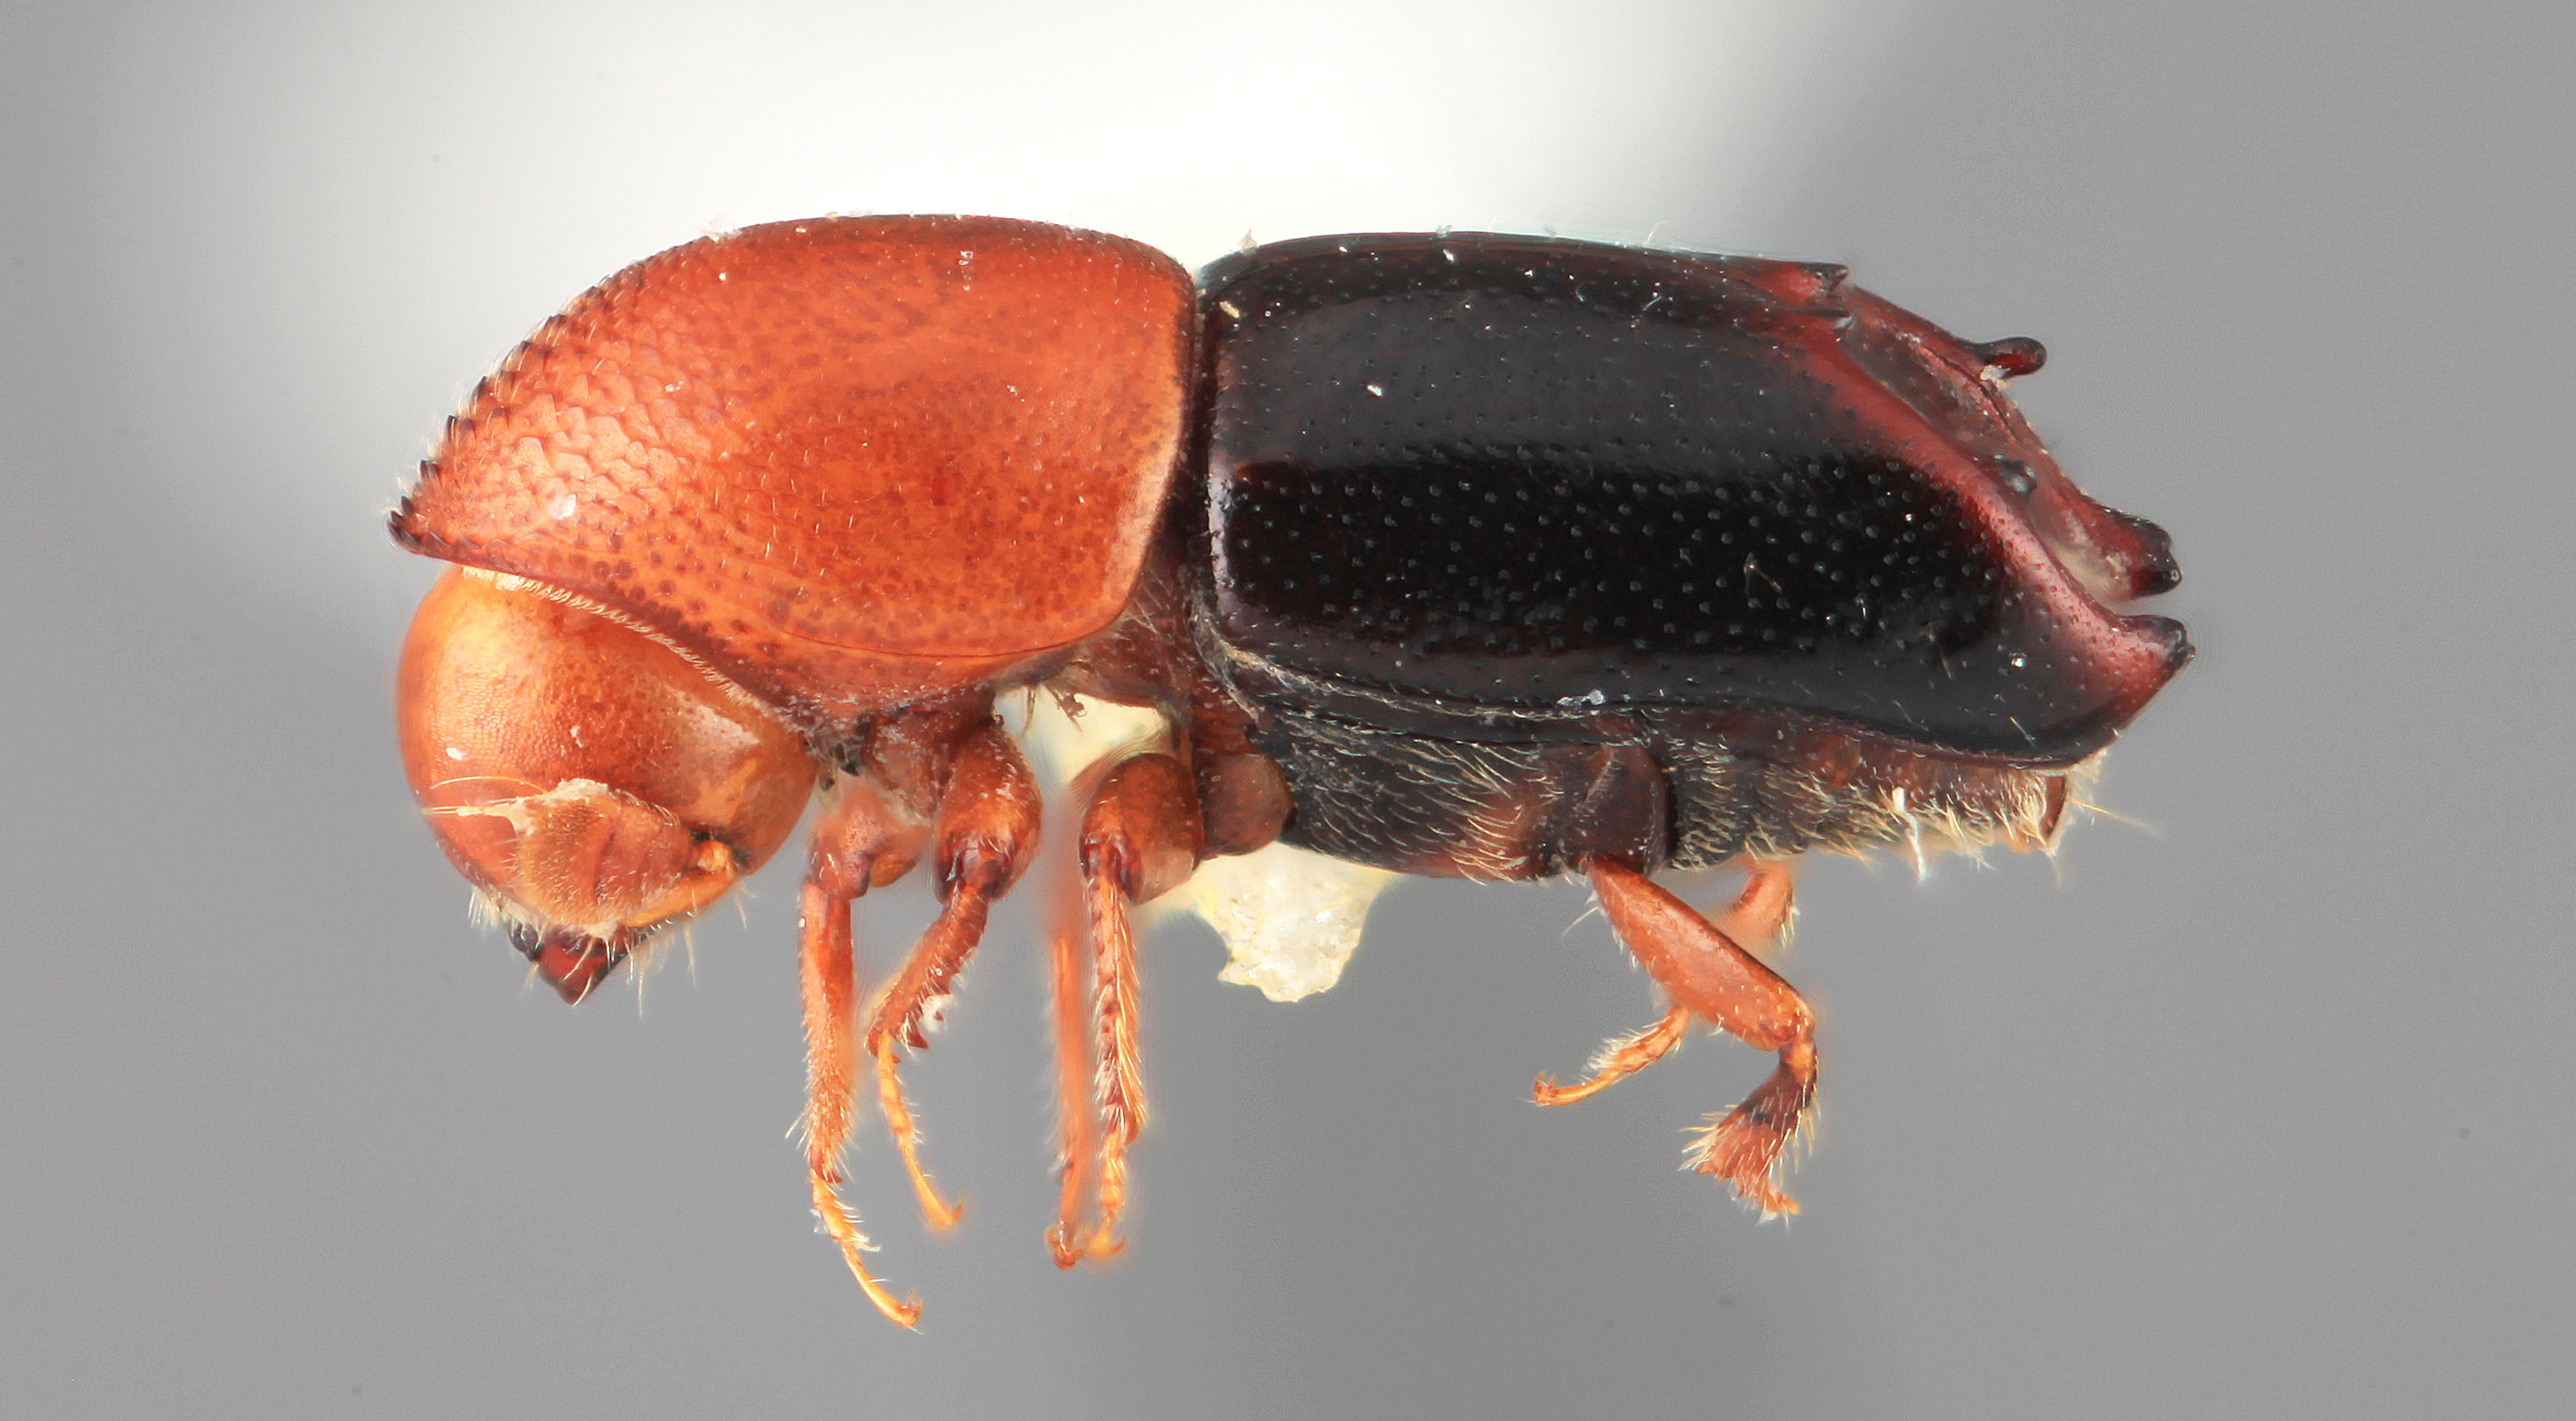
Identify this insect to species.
Tricolus rufodorsalis
